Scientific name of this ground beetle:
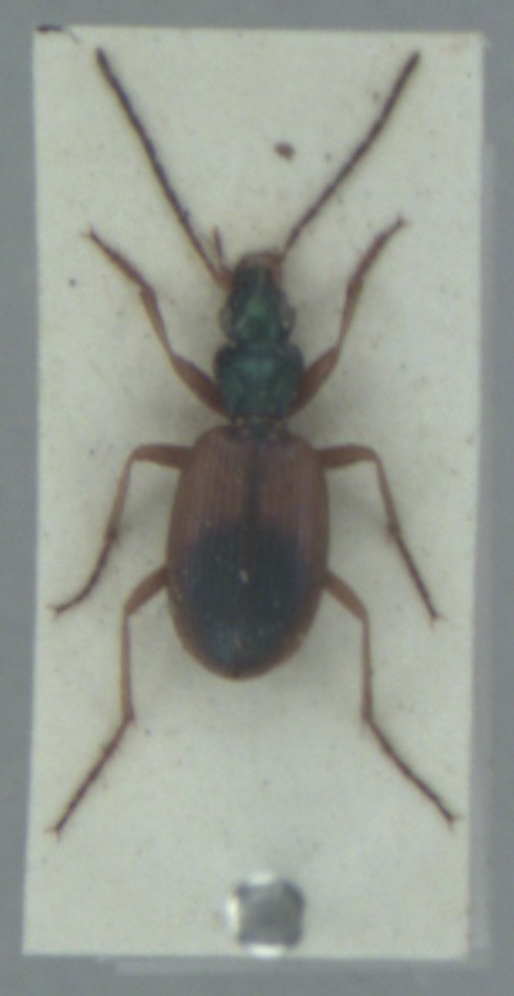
Anchomenus dorsalis
